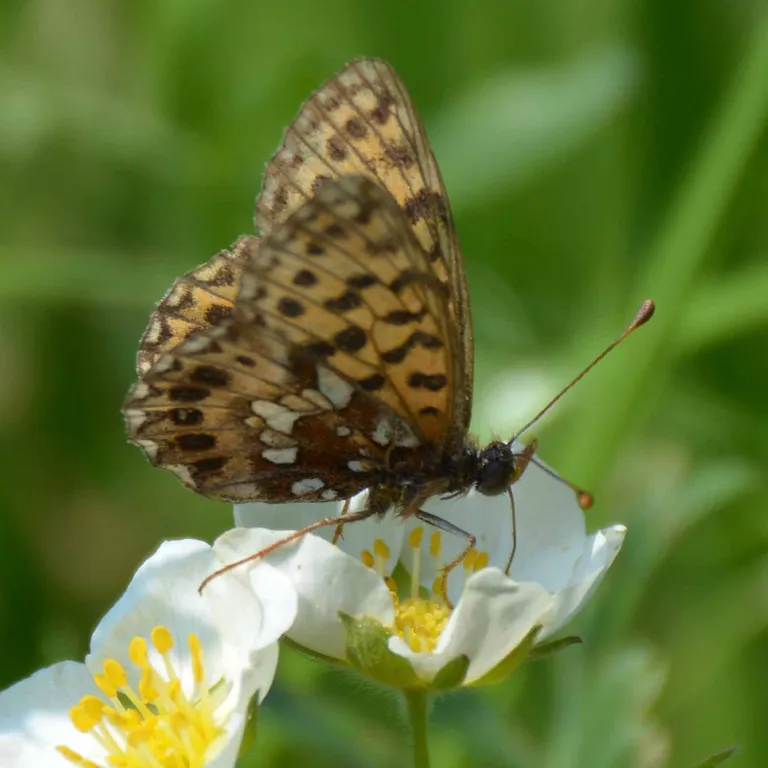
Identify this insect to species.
Boloria dia
